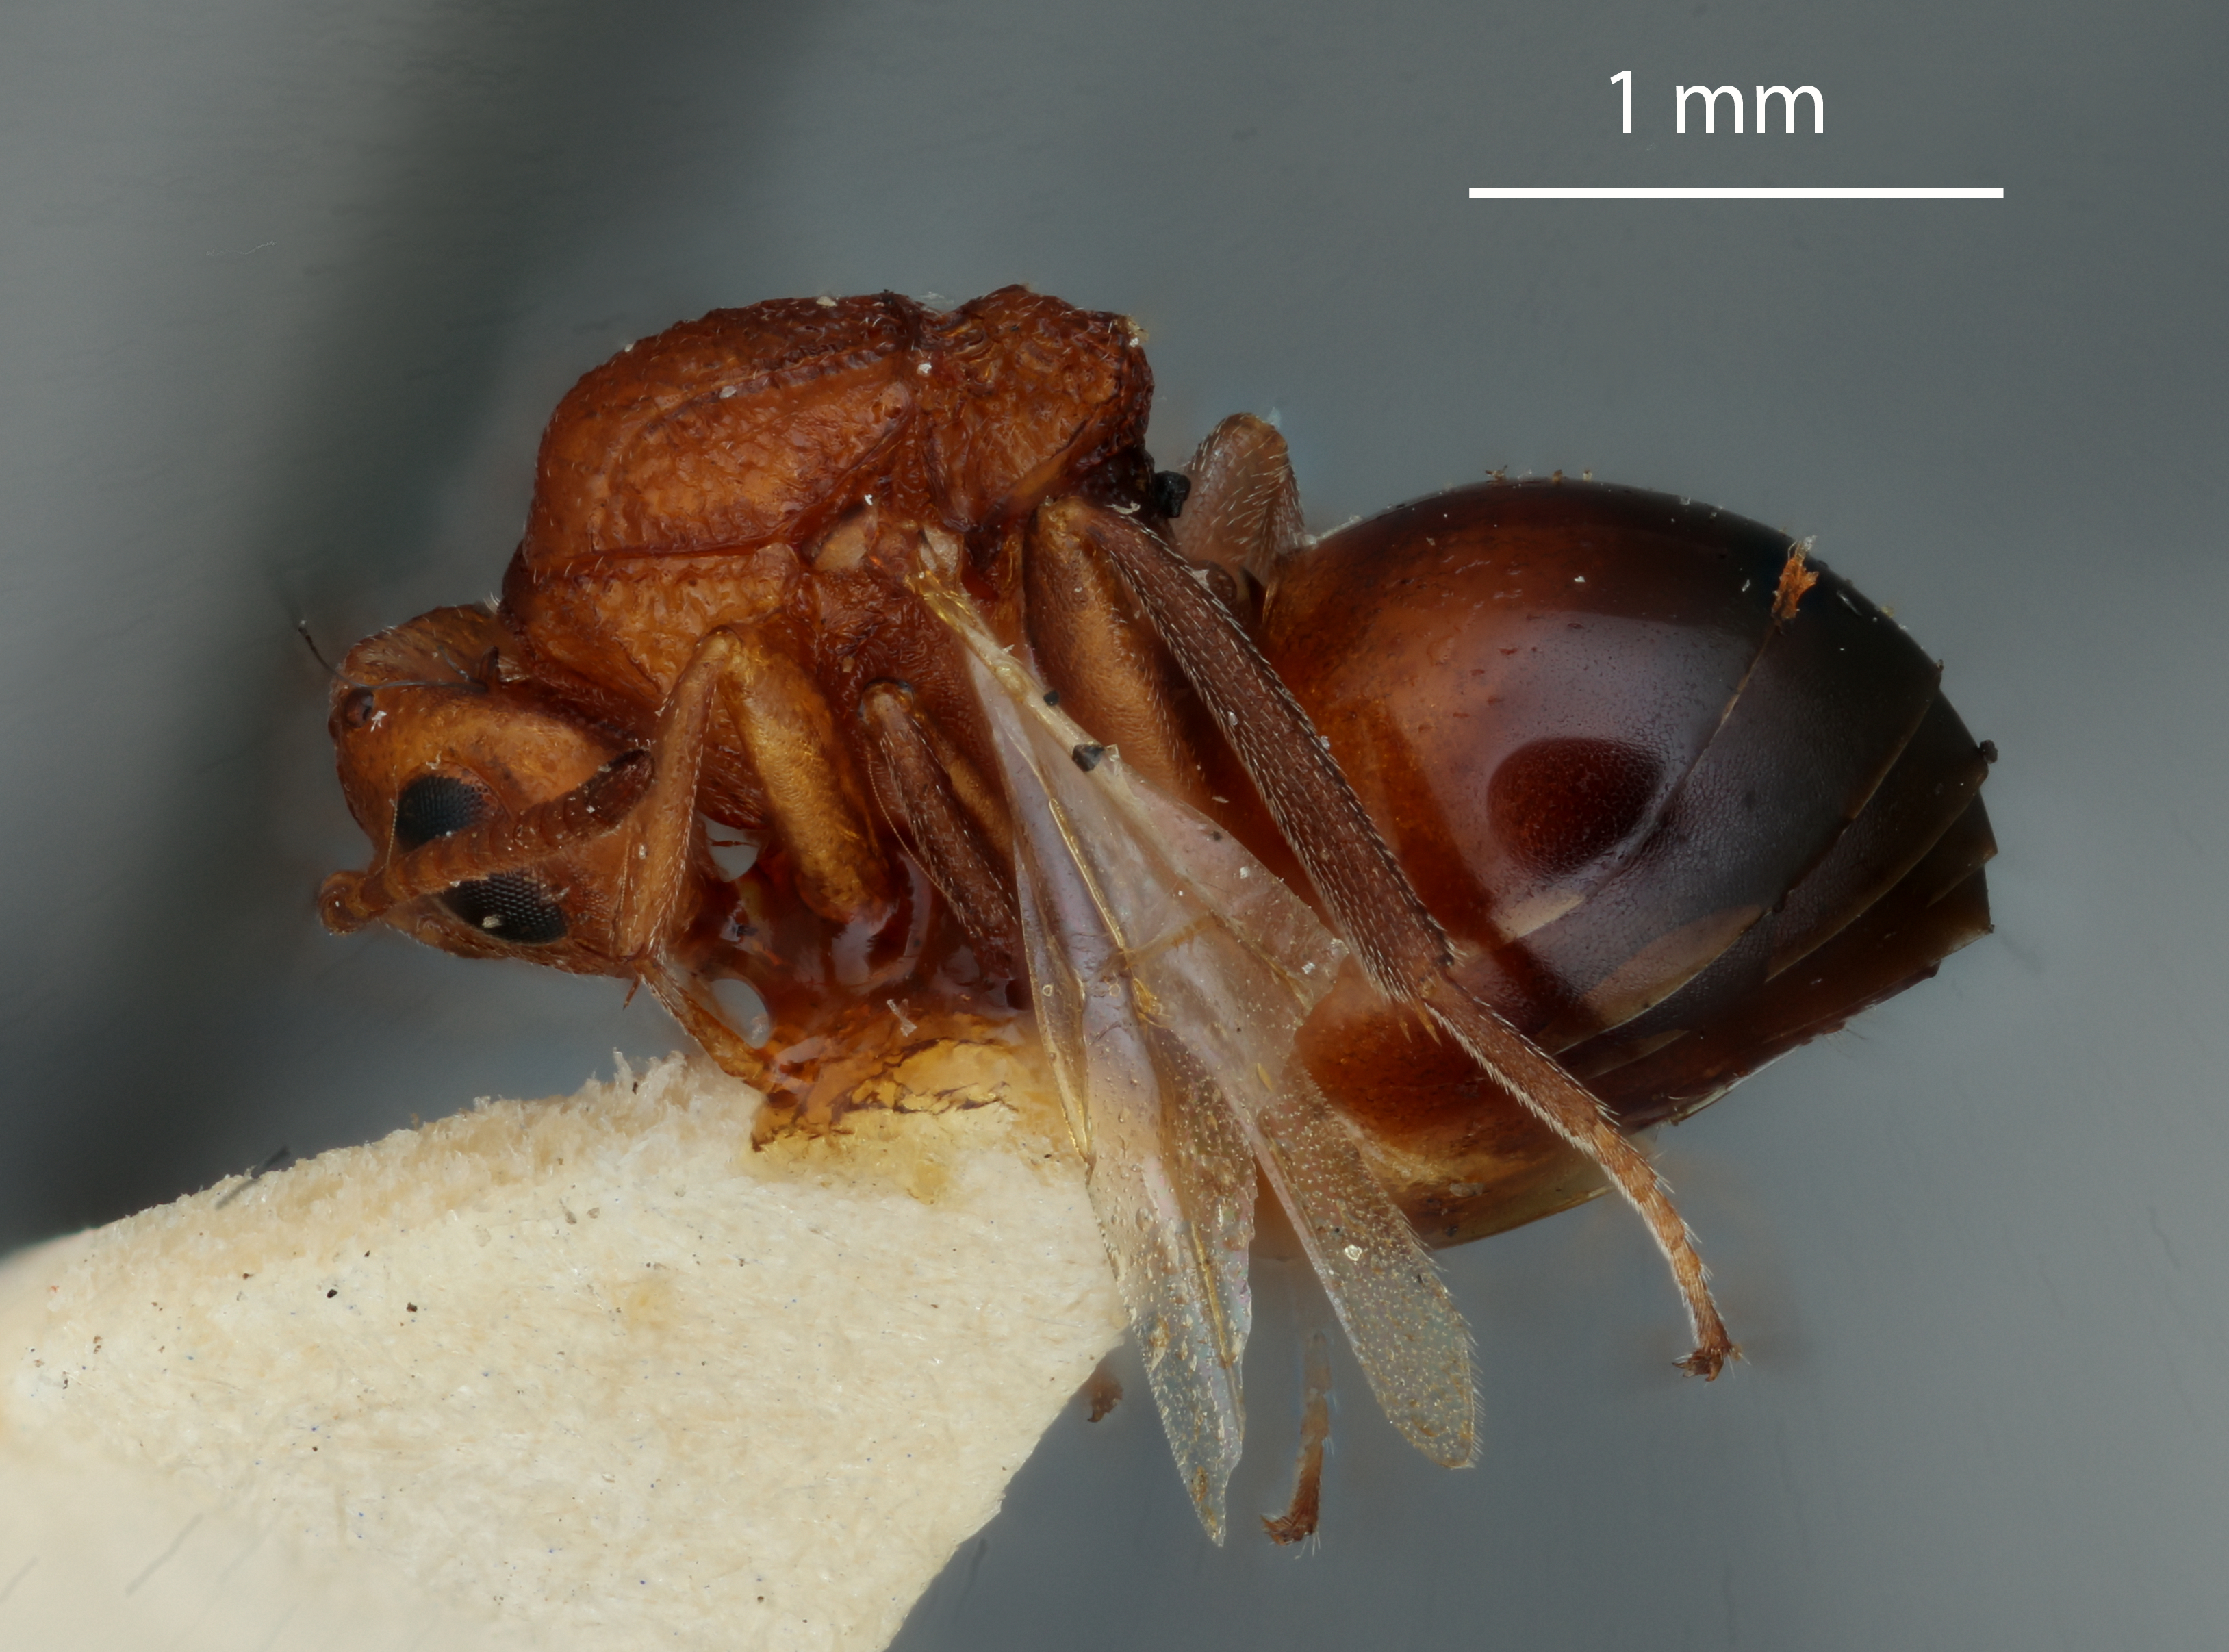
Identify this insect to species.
Callirhytis petrosa
